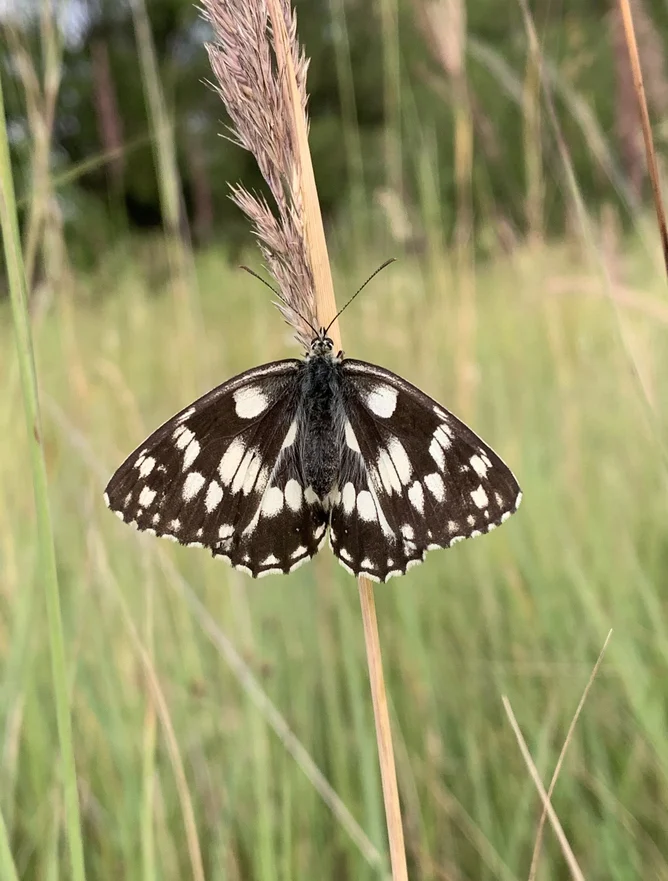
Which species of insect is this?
Melanargia galathea
